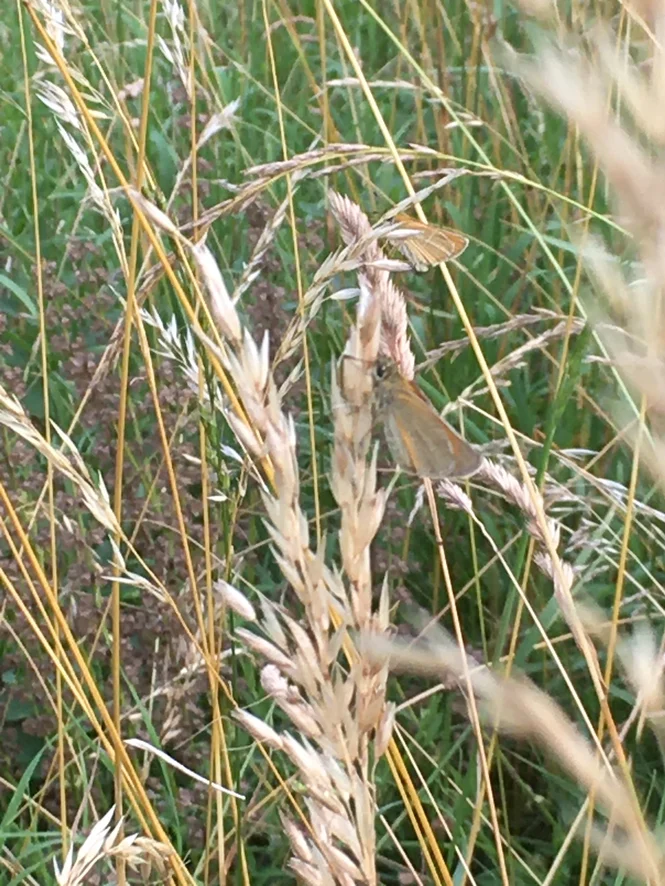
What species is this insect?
Thymelicus lineola
